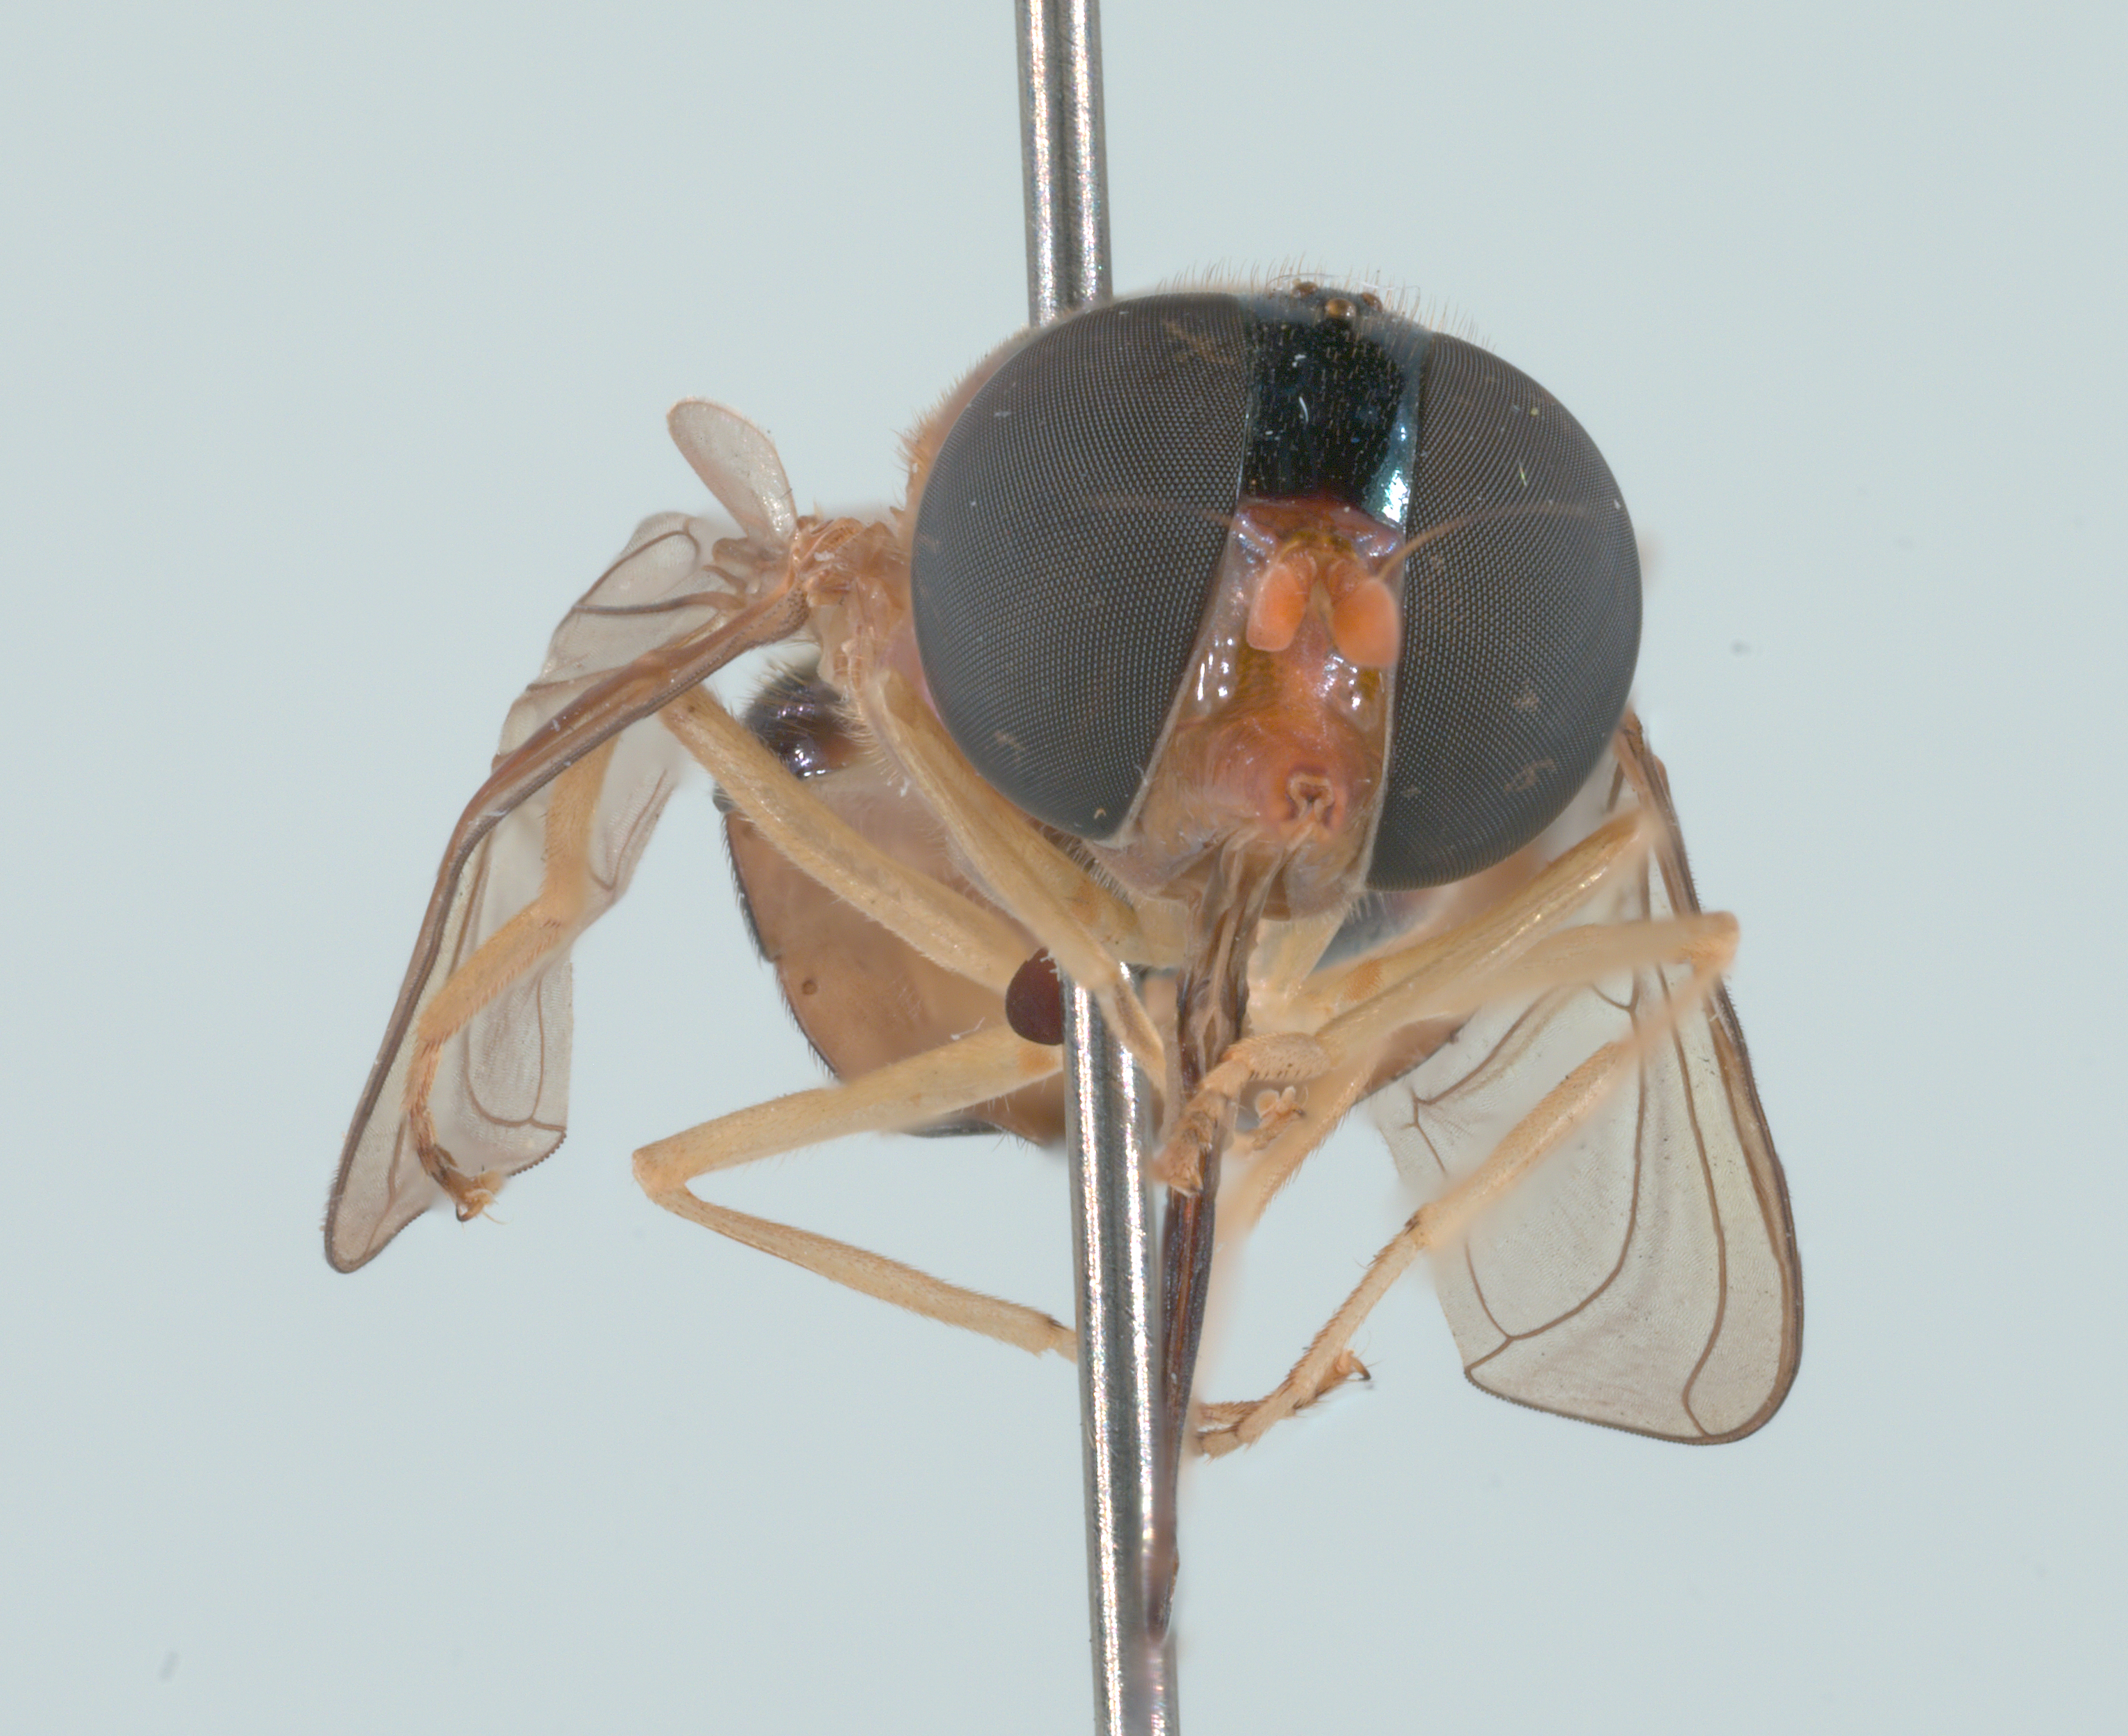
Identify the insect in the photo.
Rhingia pellucens
